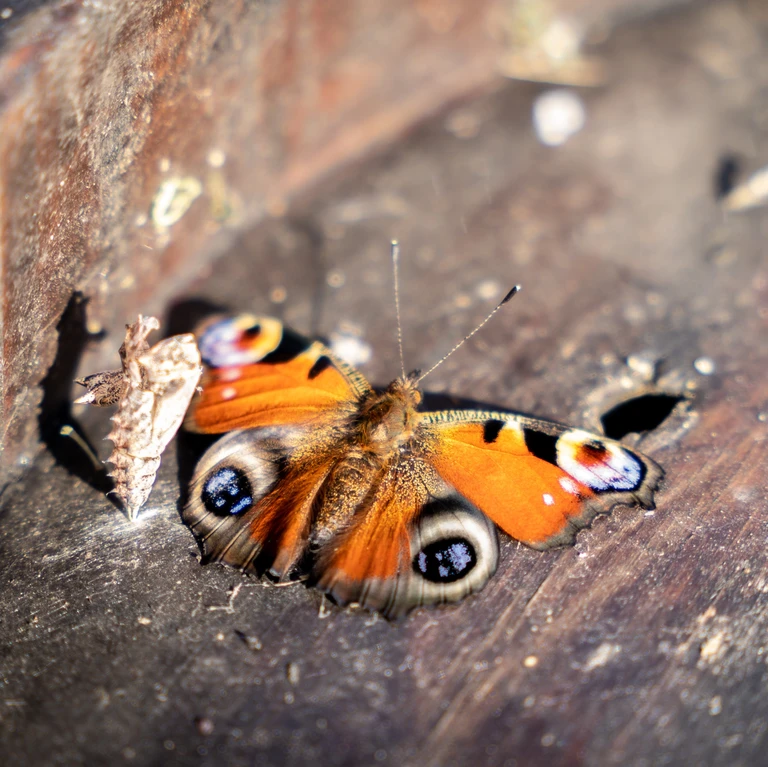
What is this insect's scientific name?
Aglais io
